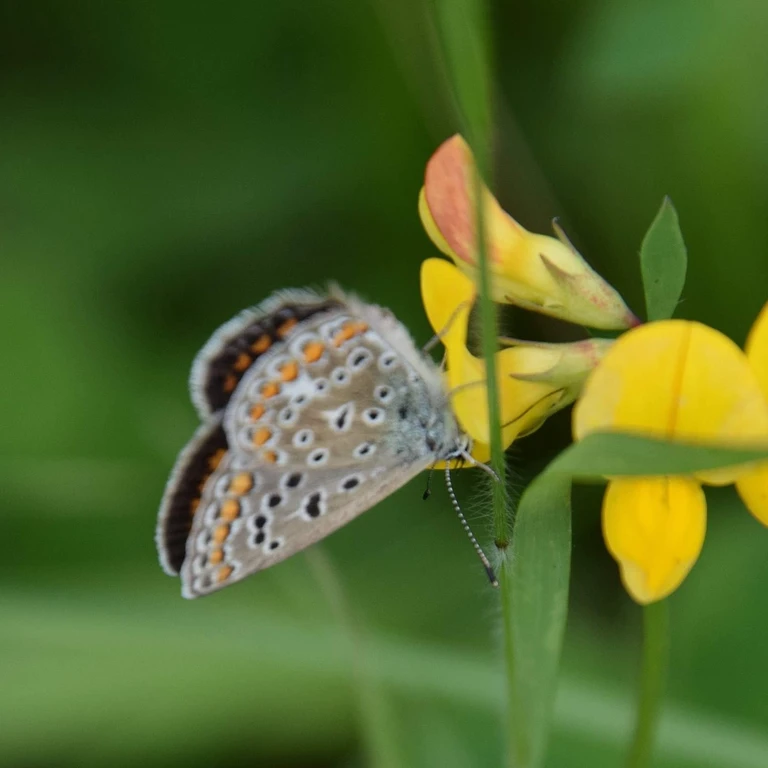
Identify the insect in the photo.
Polyommatus icarus
